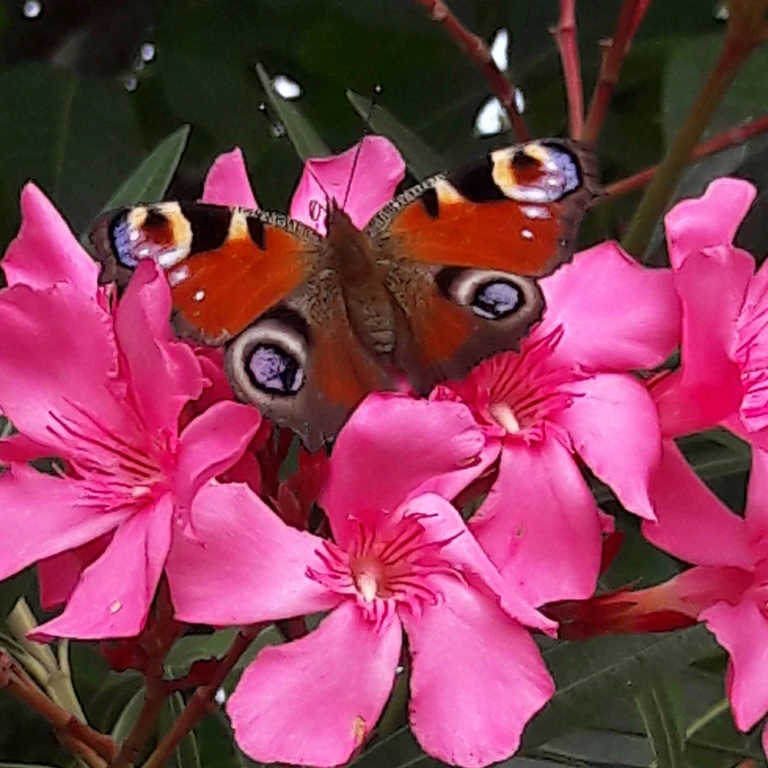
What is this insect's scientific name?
Aglais io
